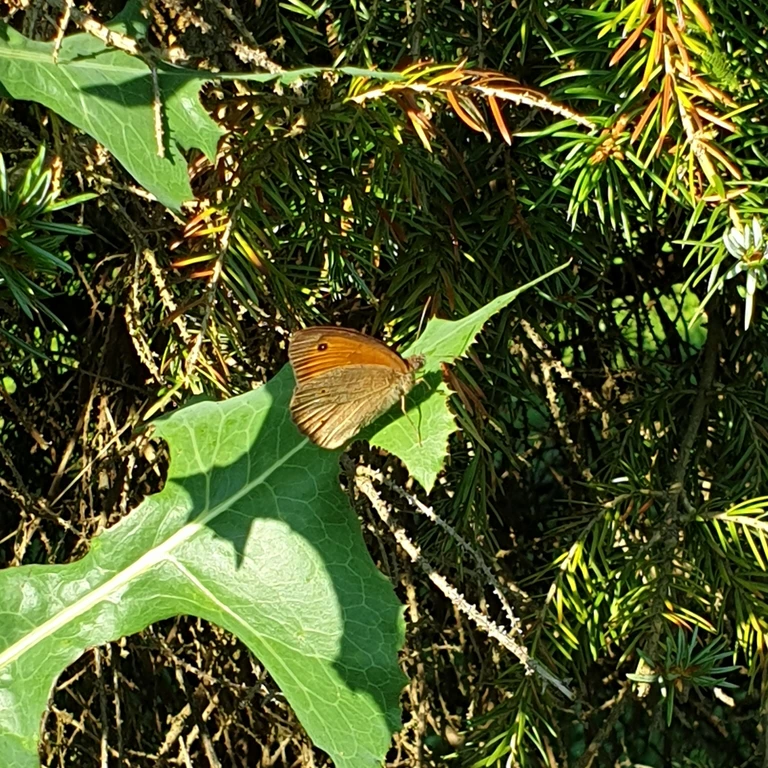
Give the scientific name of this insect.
Maniola jurtina
